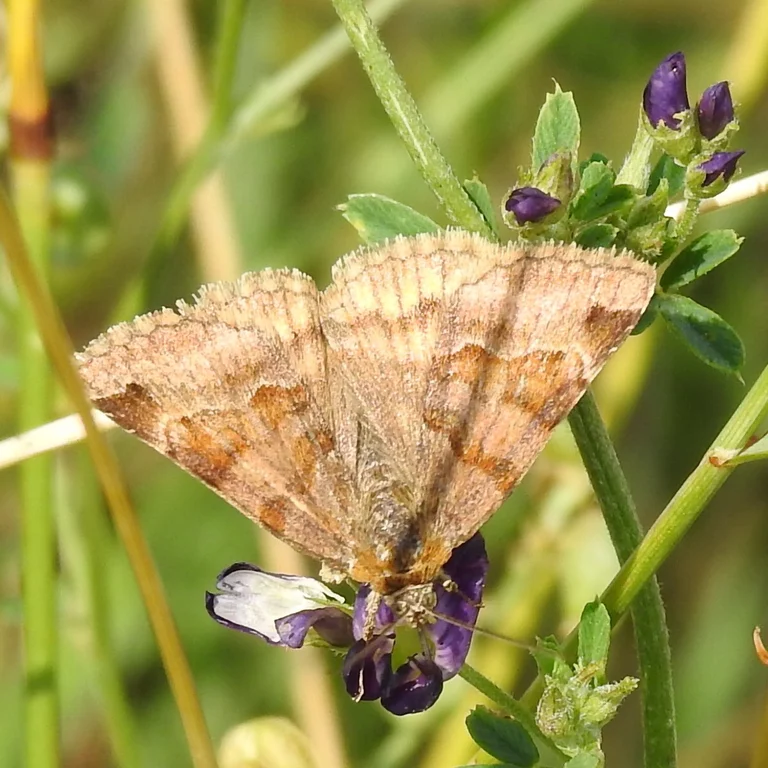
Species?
Euclidia glyphica
